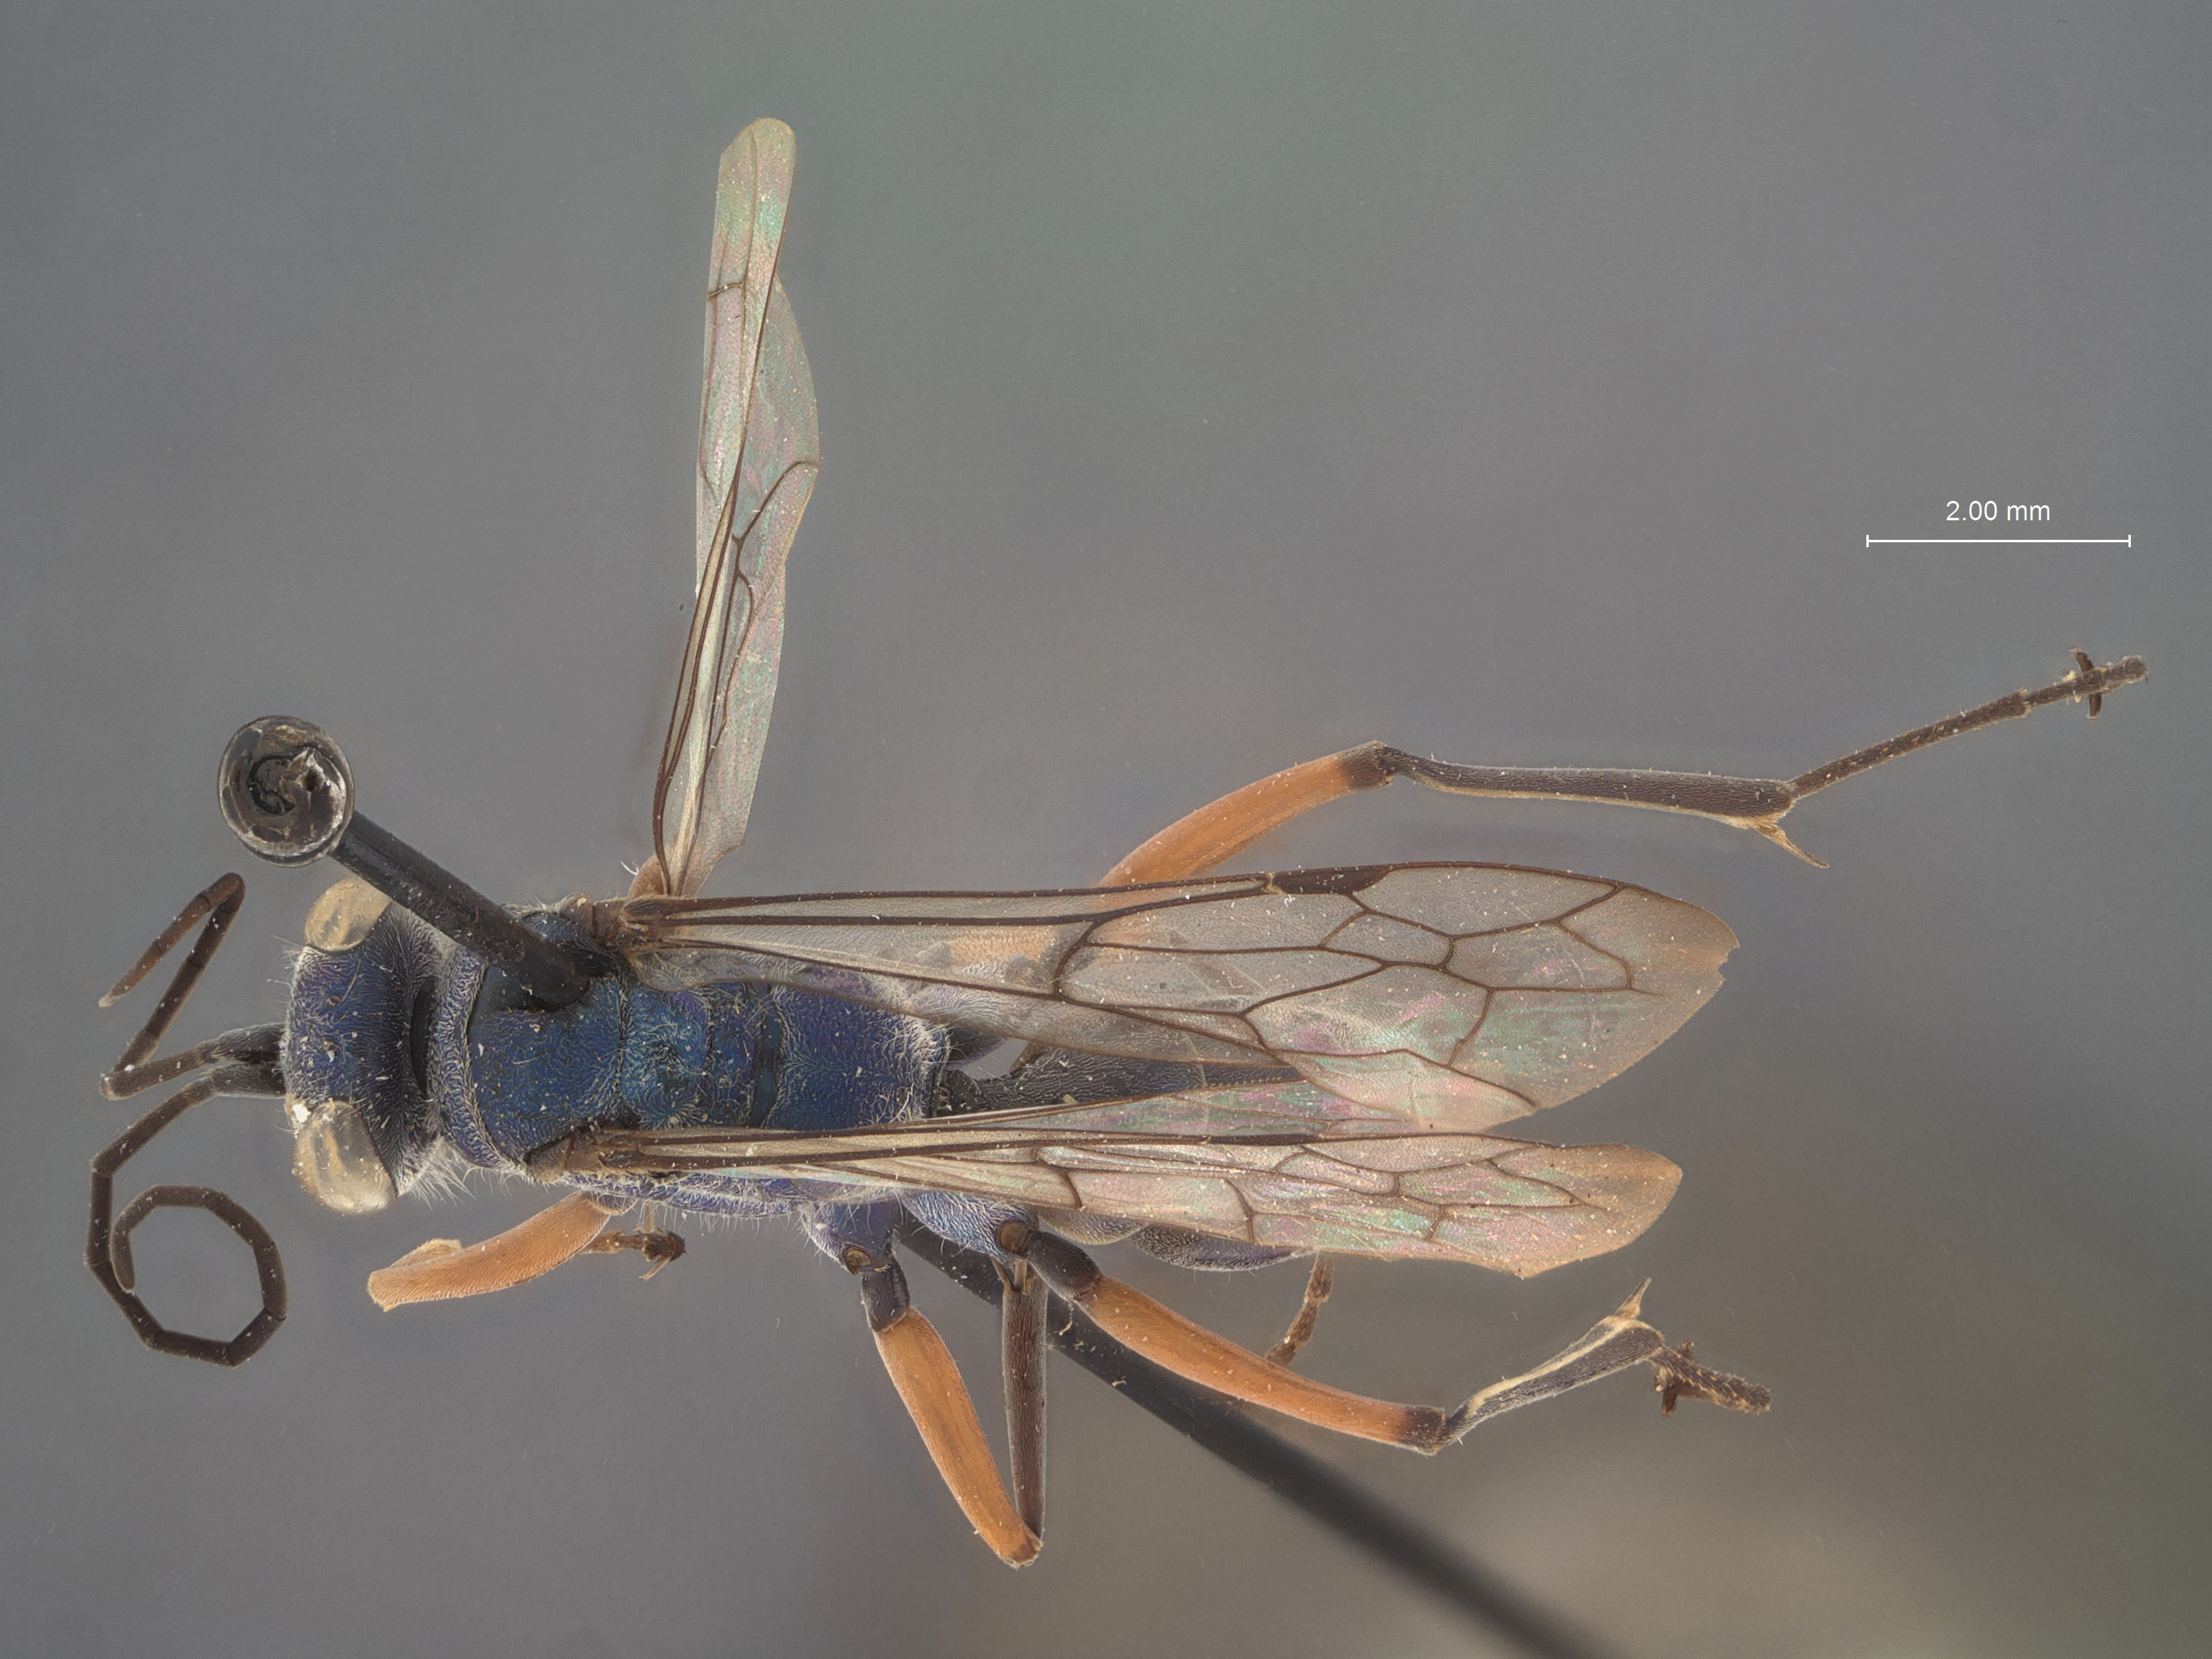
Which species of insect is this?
Auplopus venetus
